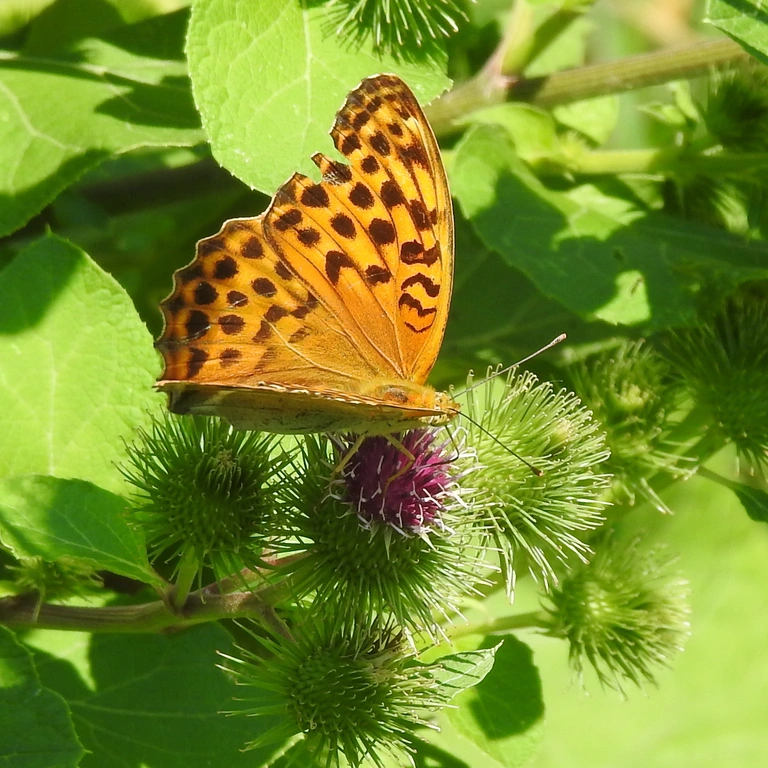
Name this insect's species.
Argynnis paphia
